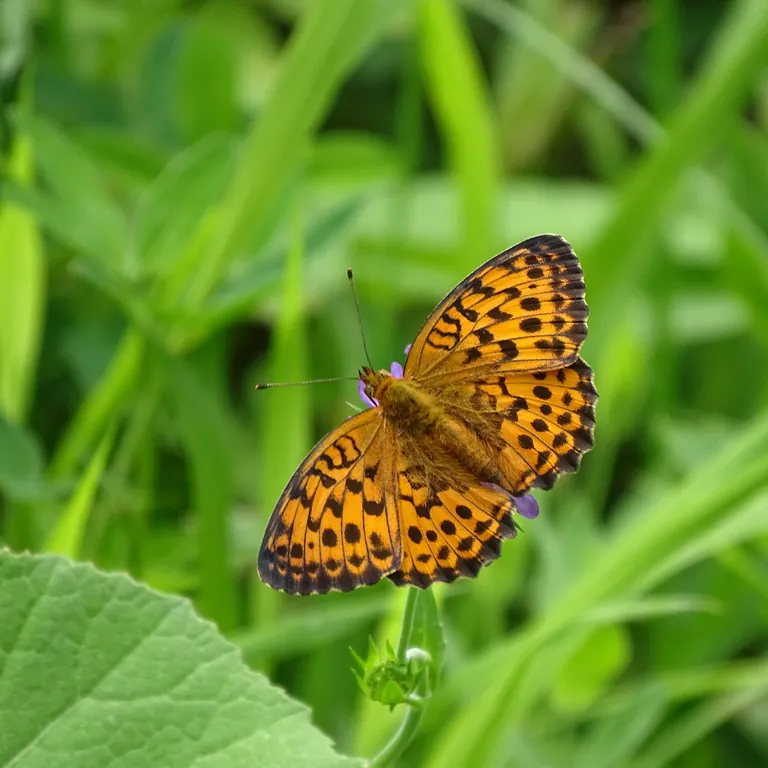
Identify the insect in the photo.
Brenthis daphne
